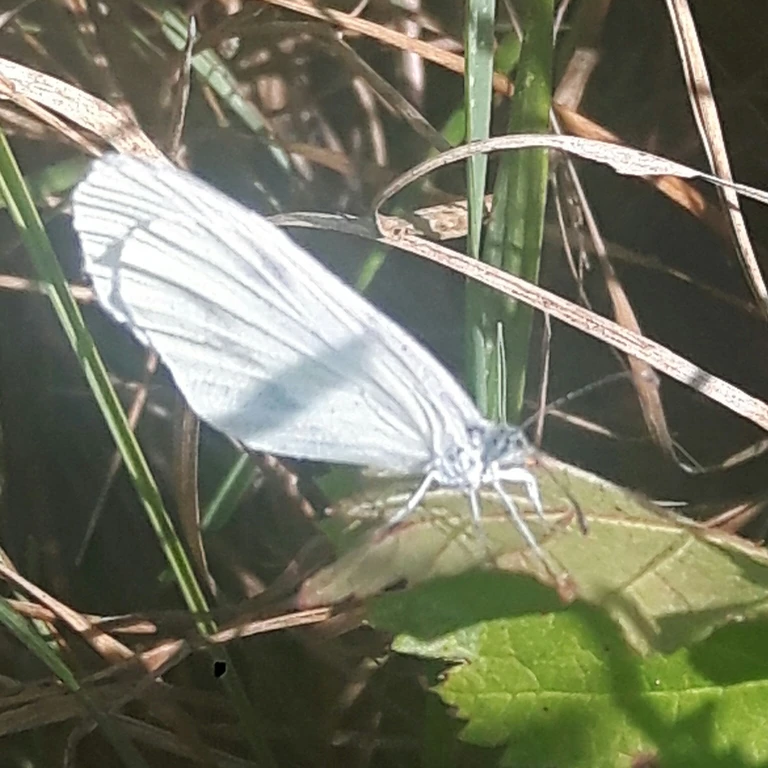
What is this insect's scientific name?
Leptidea sinapis/juvernica
